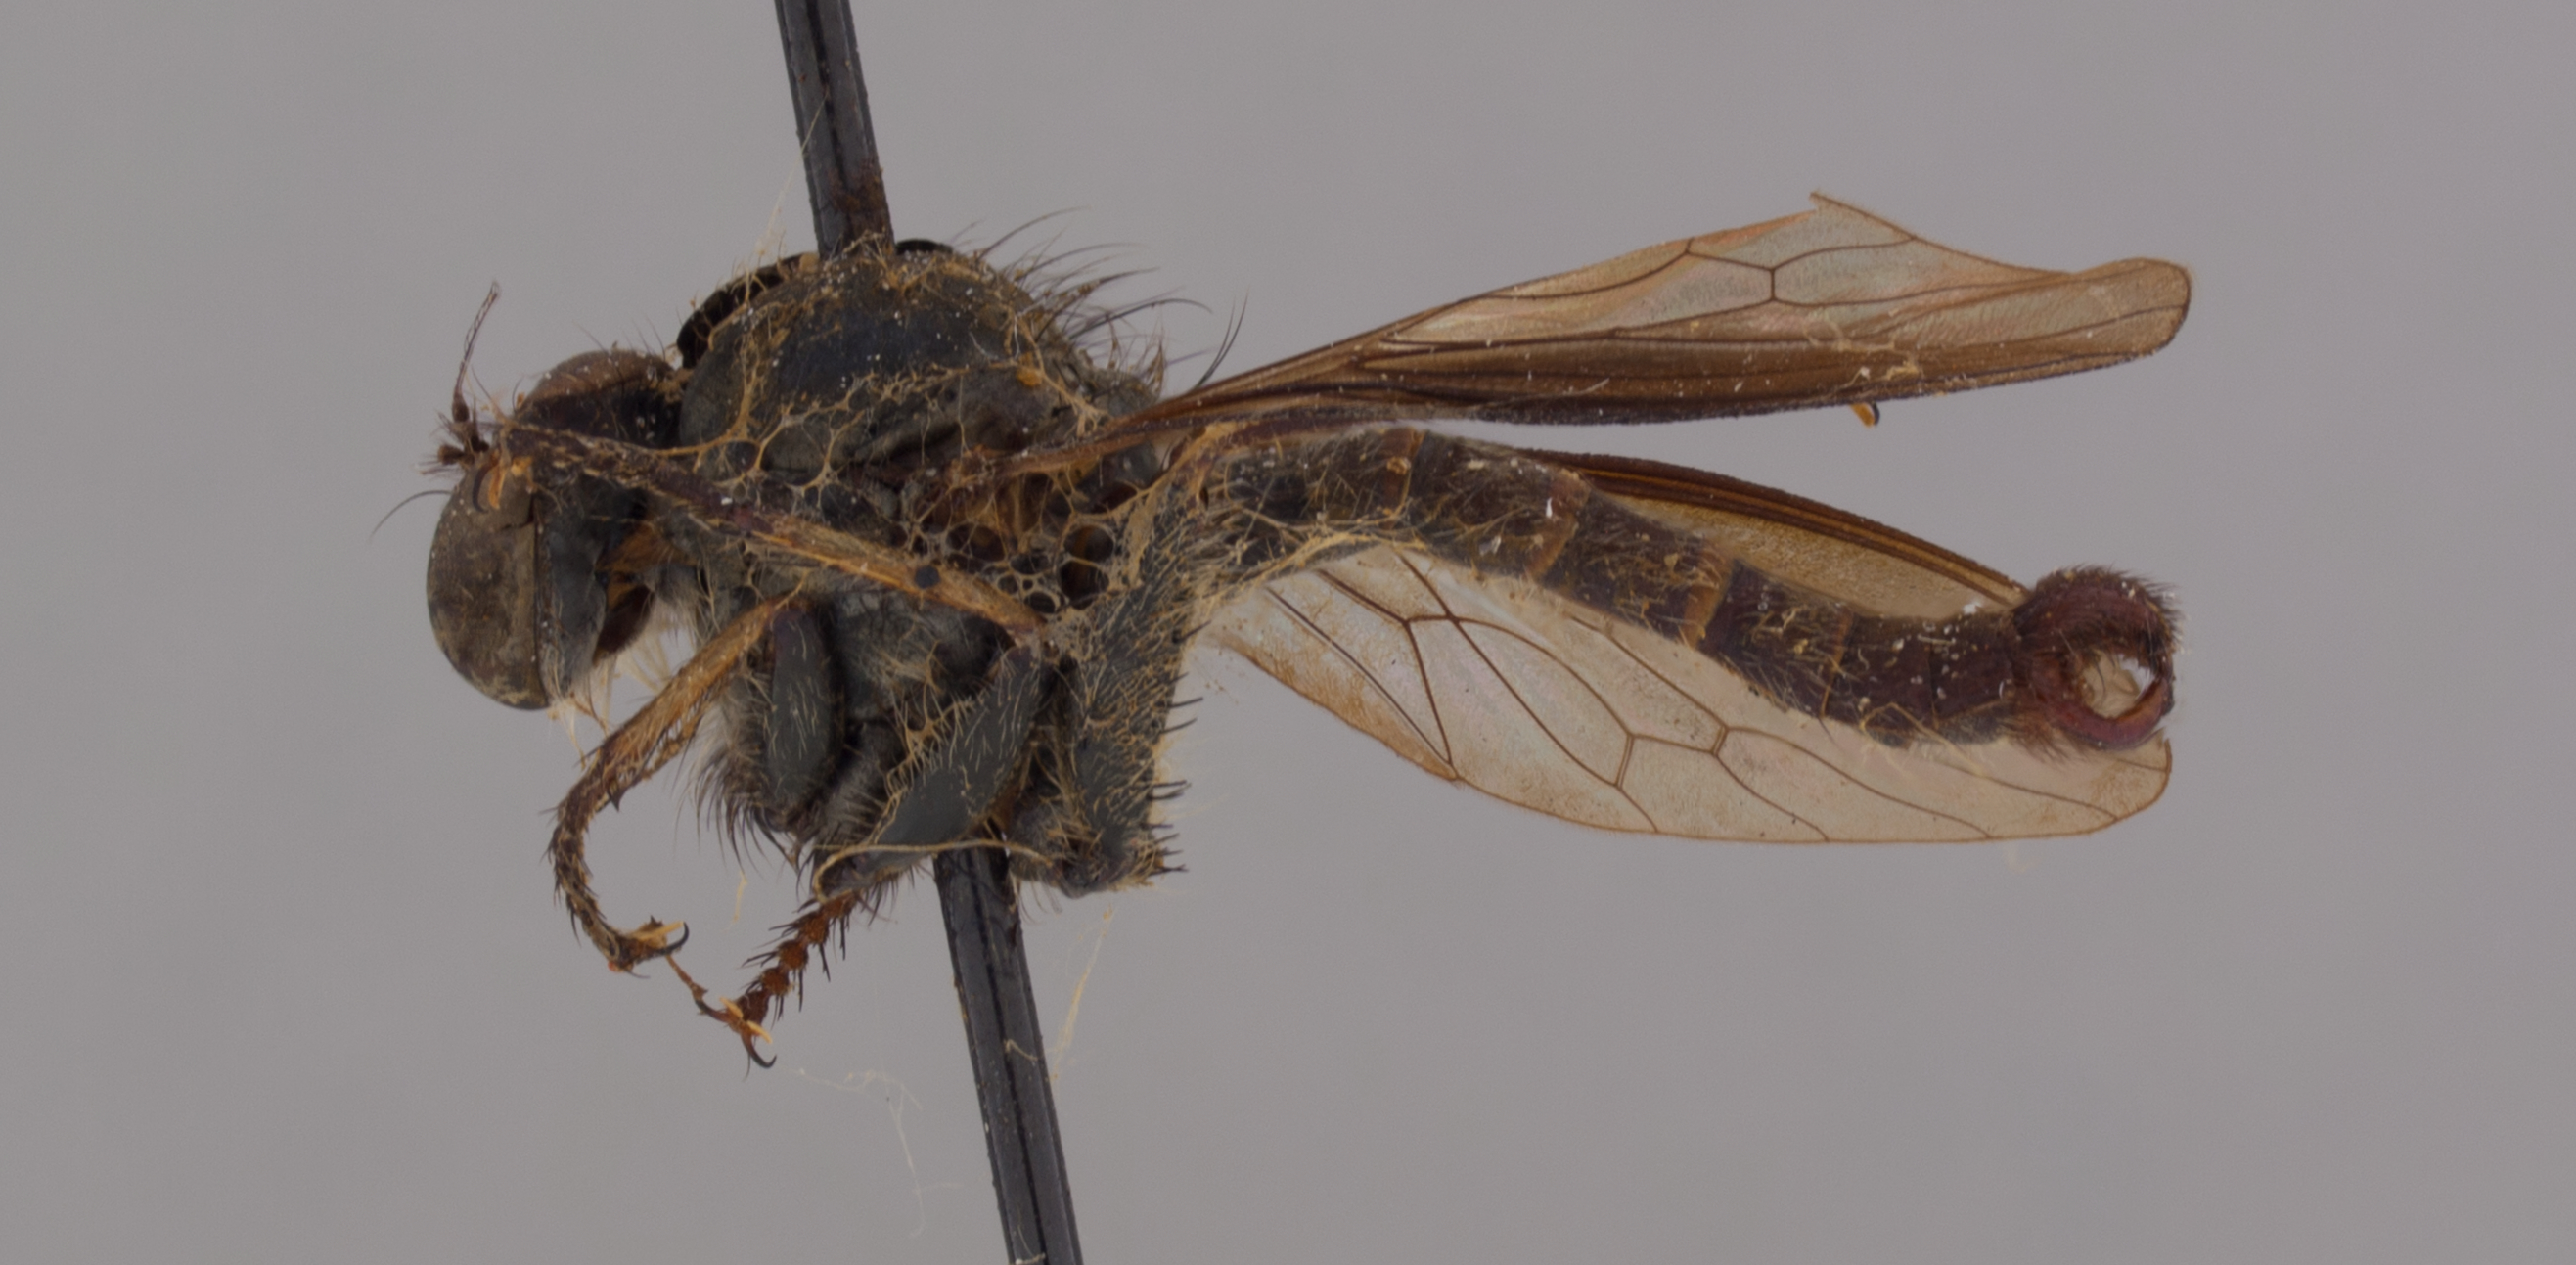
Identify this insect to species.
Emphysomera tectura
